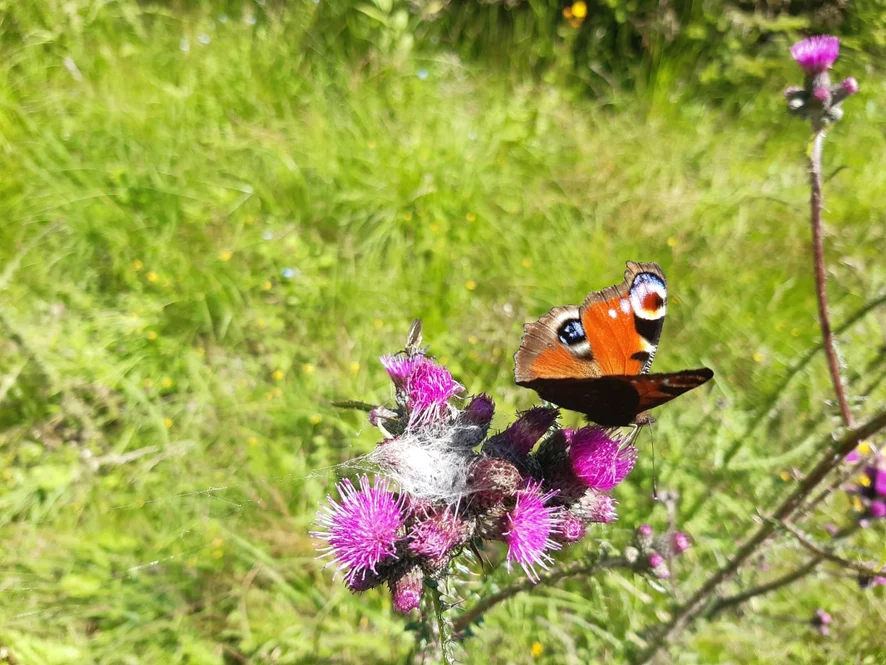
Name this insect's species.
Aglais io
